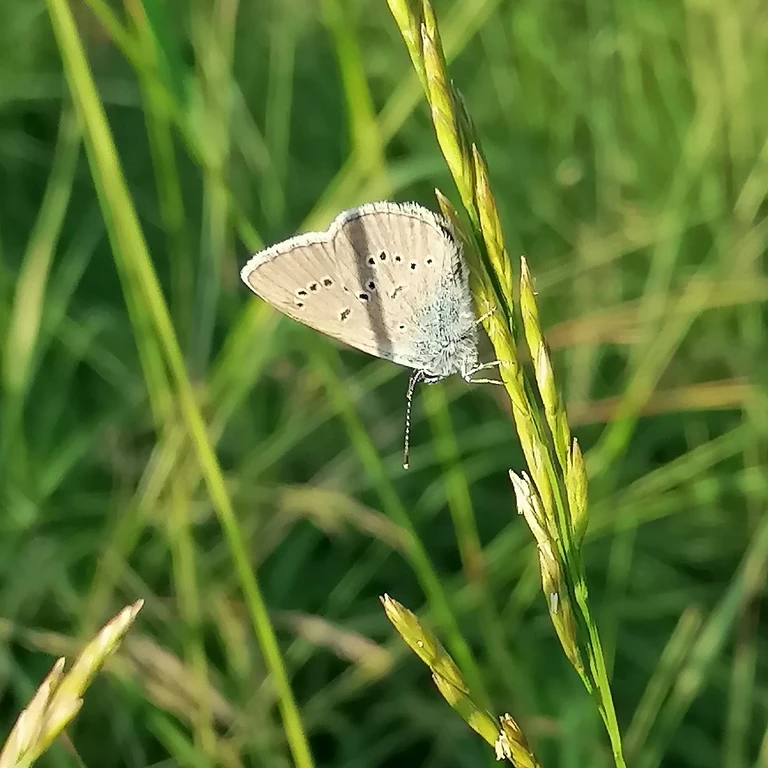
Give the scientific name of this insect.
Cyaniris semiargus
